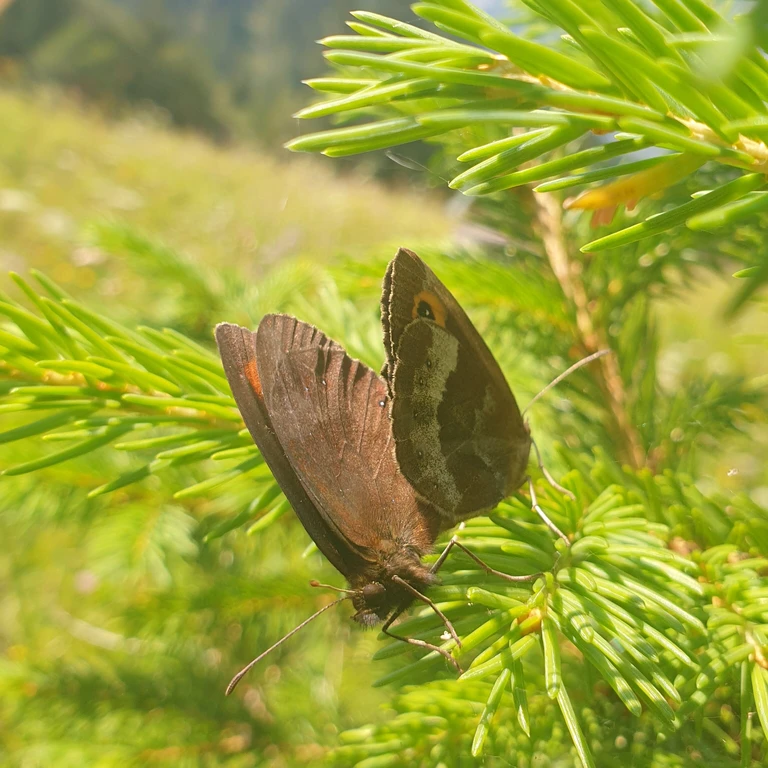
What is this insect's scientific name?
Erebia aethiops
